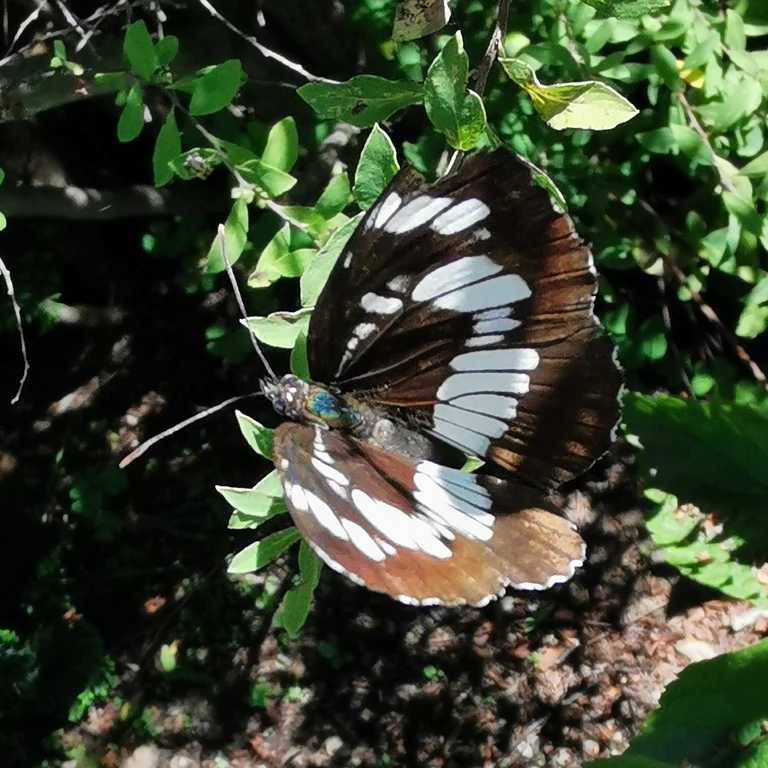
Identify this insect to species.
Neptis rivularis
